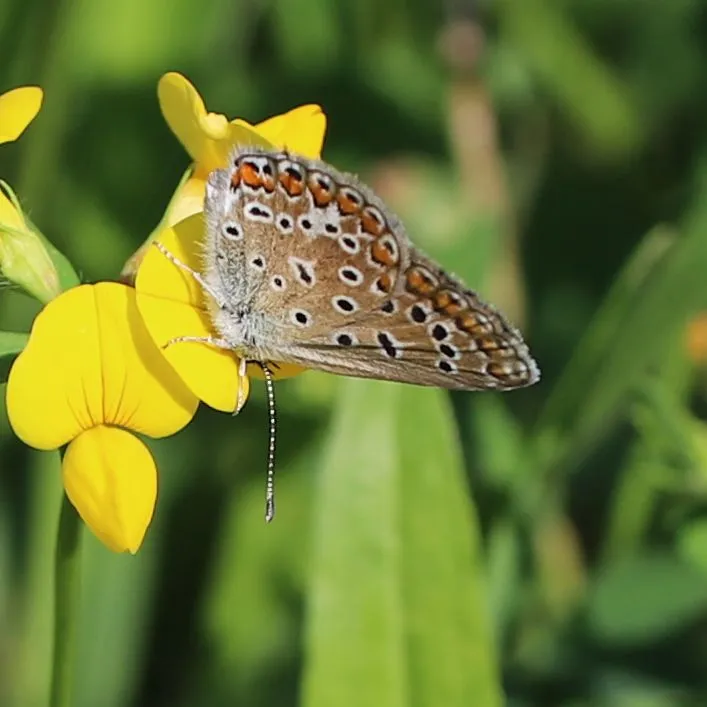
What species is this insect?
Polyommatus icarus
